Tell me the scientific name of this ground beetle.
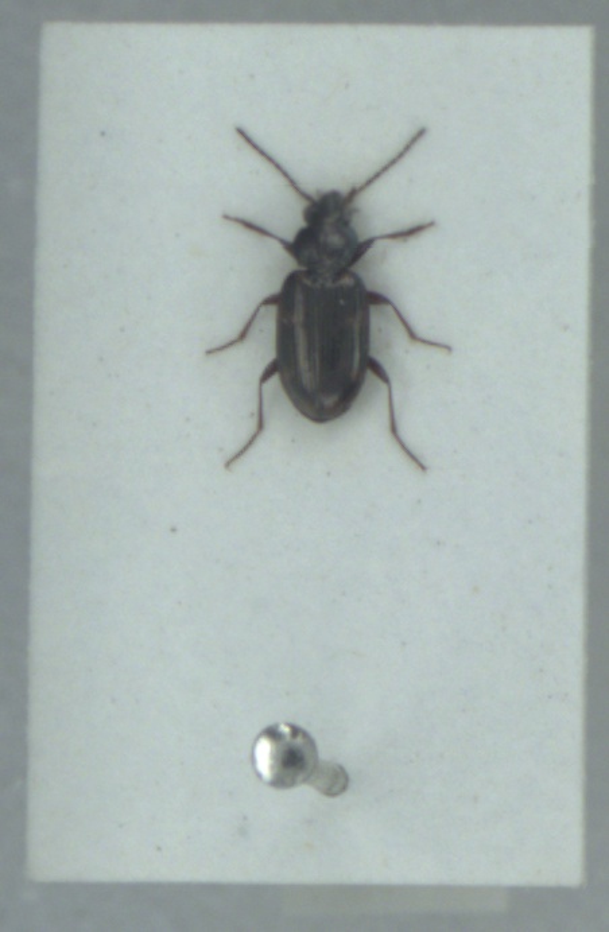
Bembidion varium
